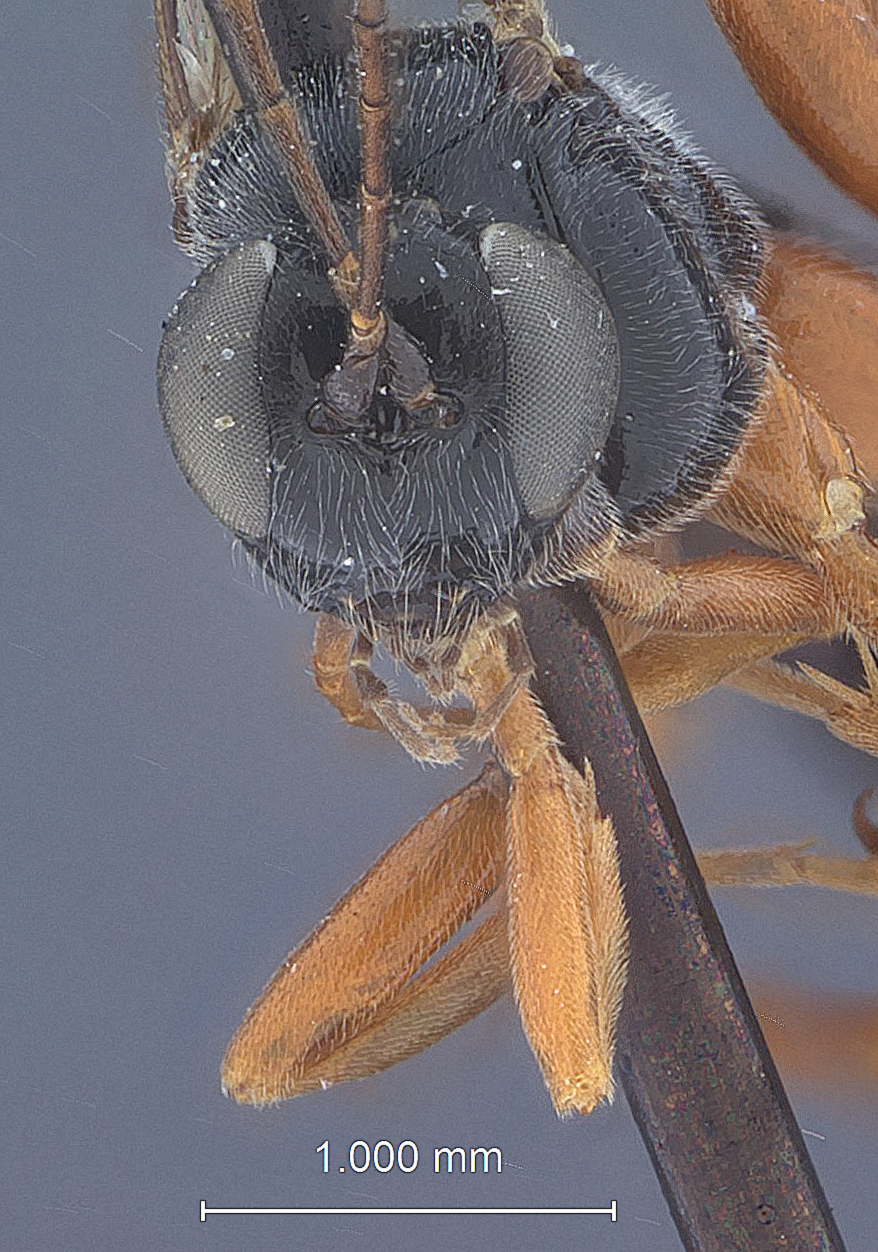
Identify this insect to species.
Coccygomimus hesperus
